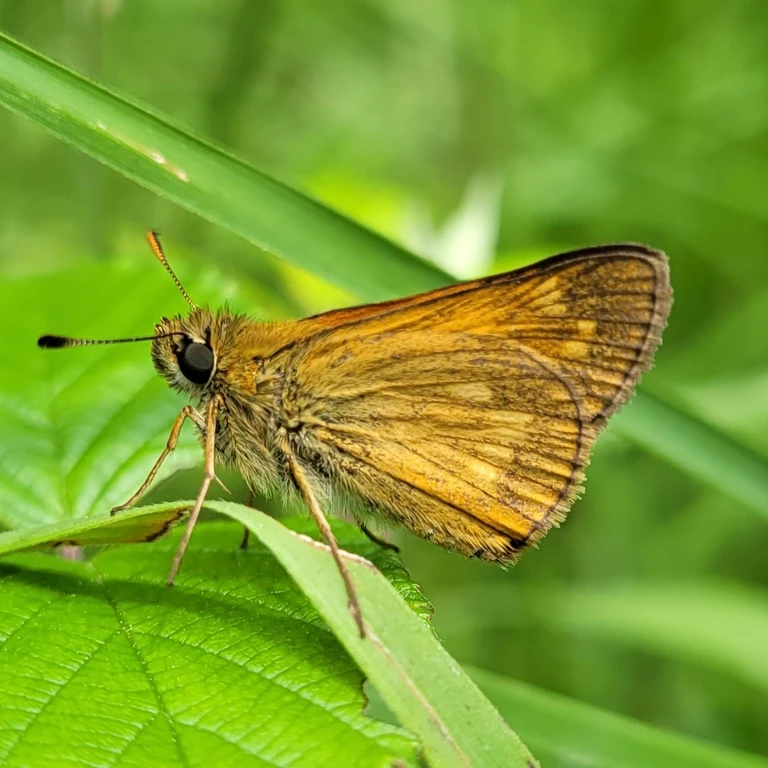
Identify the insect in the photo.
Ochlodes sylvanus (also Ochlodes venata)
